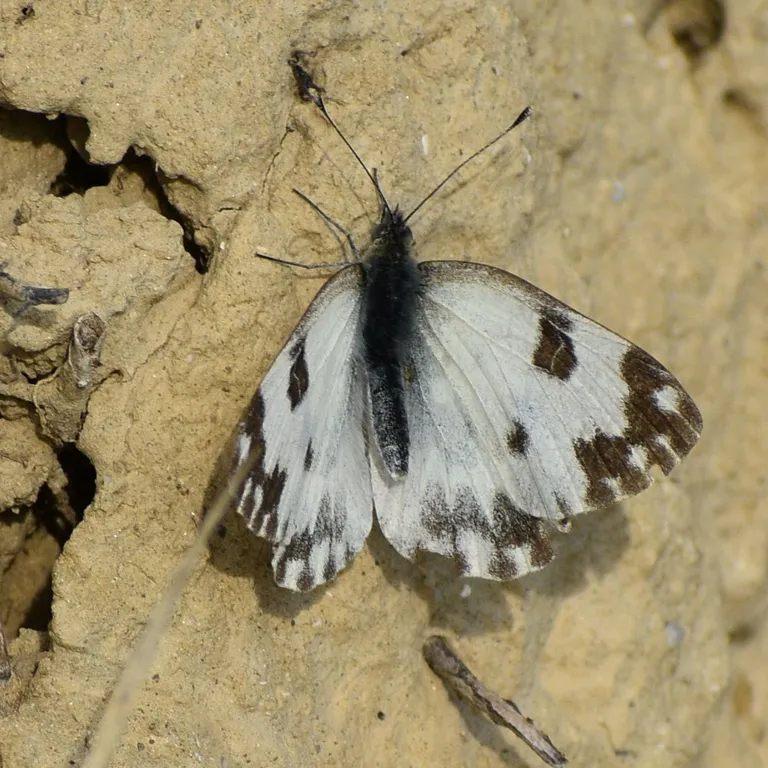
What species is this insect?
Pontia edusa
